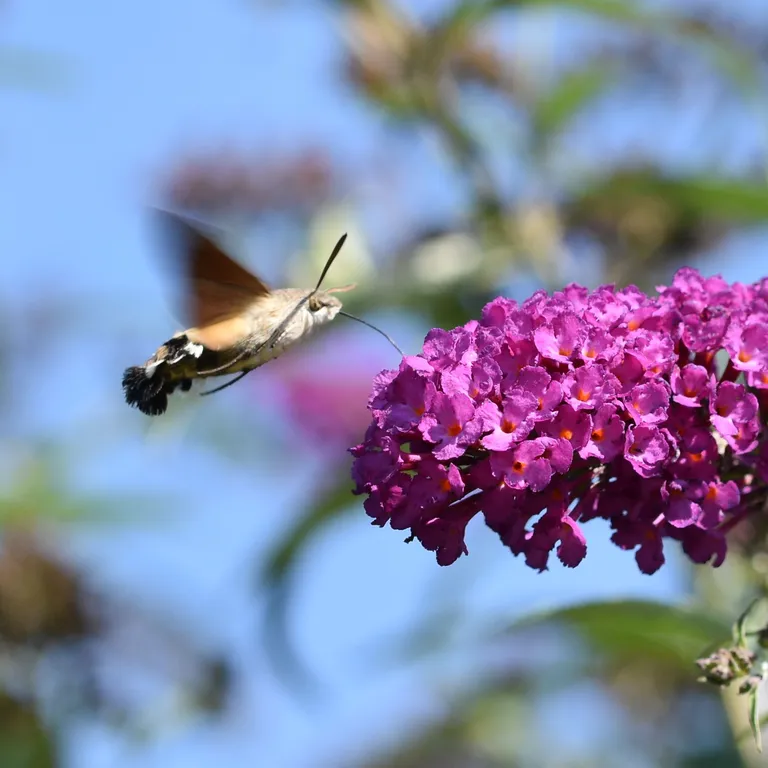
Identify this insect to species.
Macroglossum stellatarum
